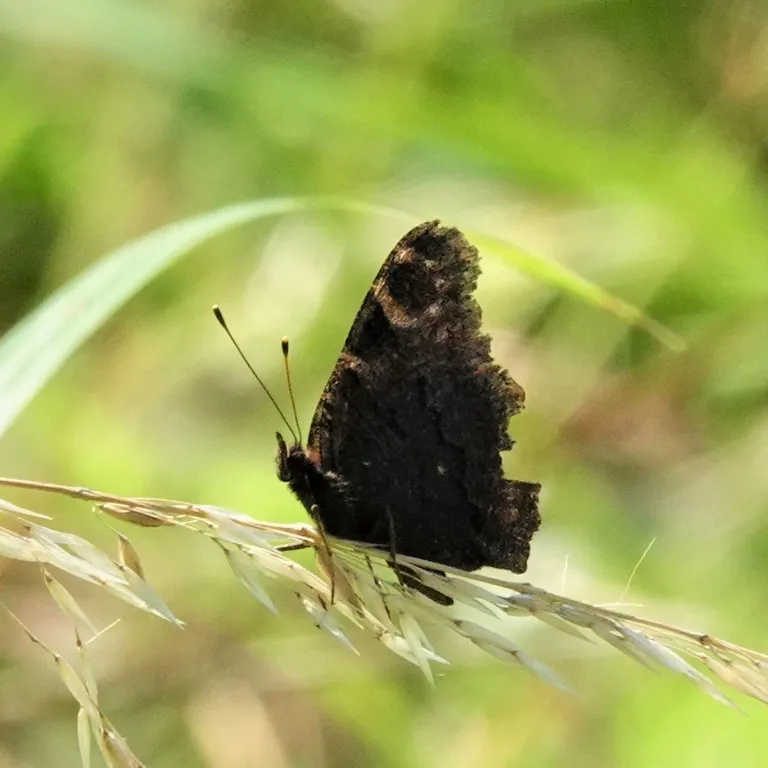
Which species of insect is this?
Aglais io
